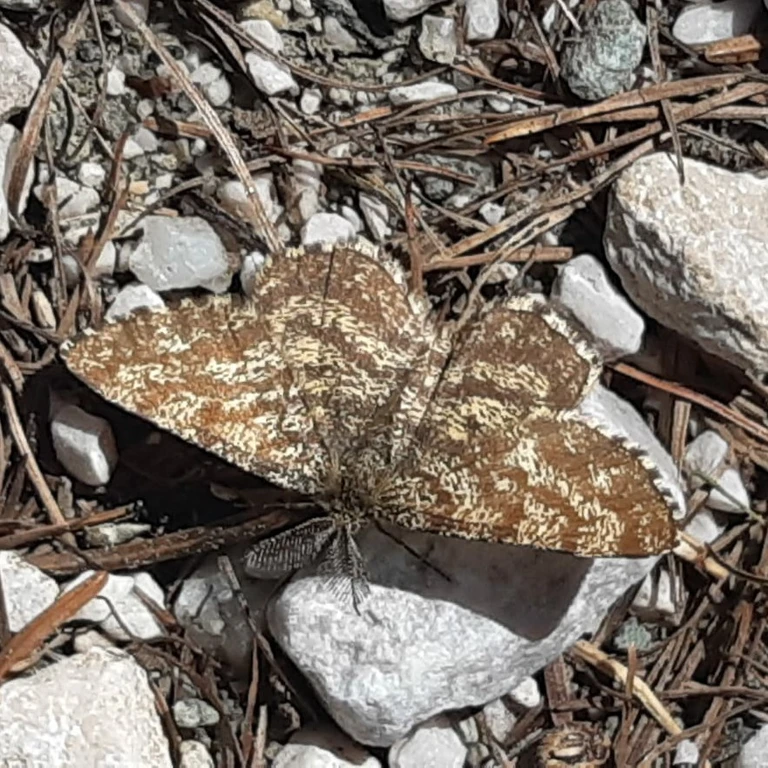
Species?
Ematurga atomaria
